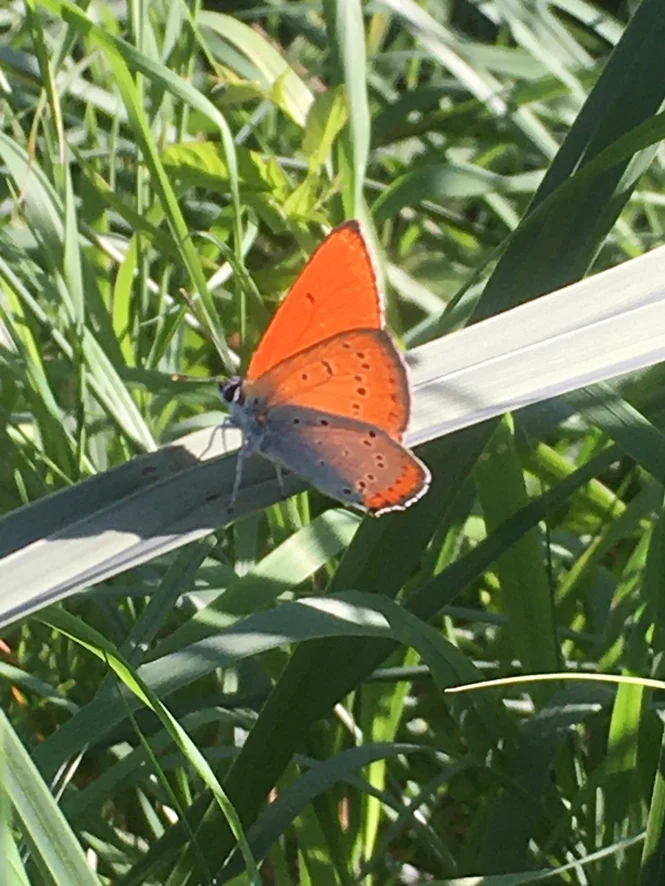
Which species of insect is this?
Lycaena dispar
